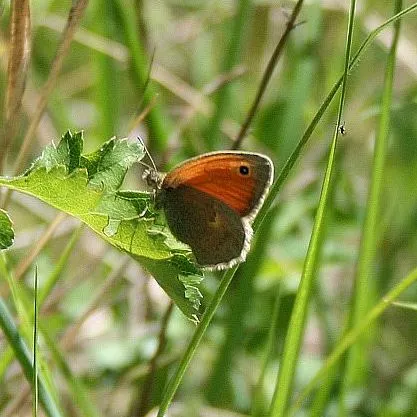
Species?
Coenonympha pamphilus
